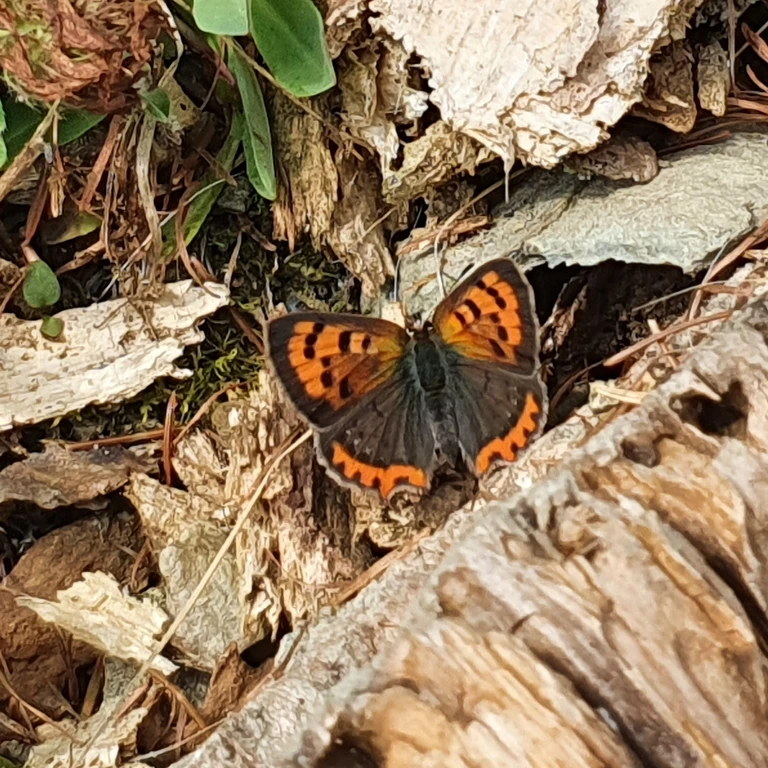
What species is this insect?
Lycaena phlaeas
